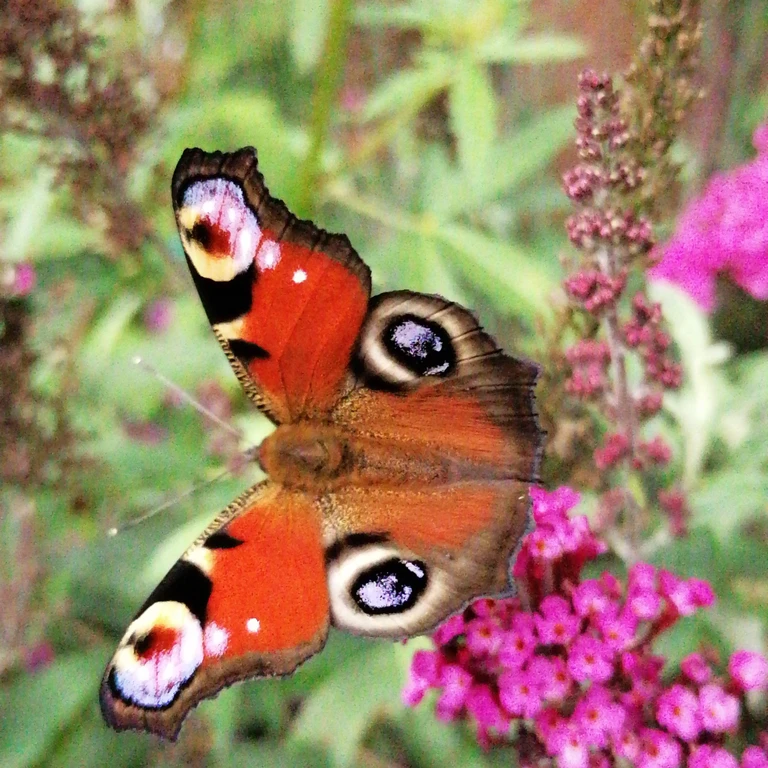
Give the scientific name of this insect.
Aglais io
